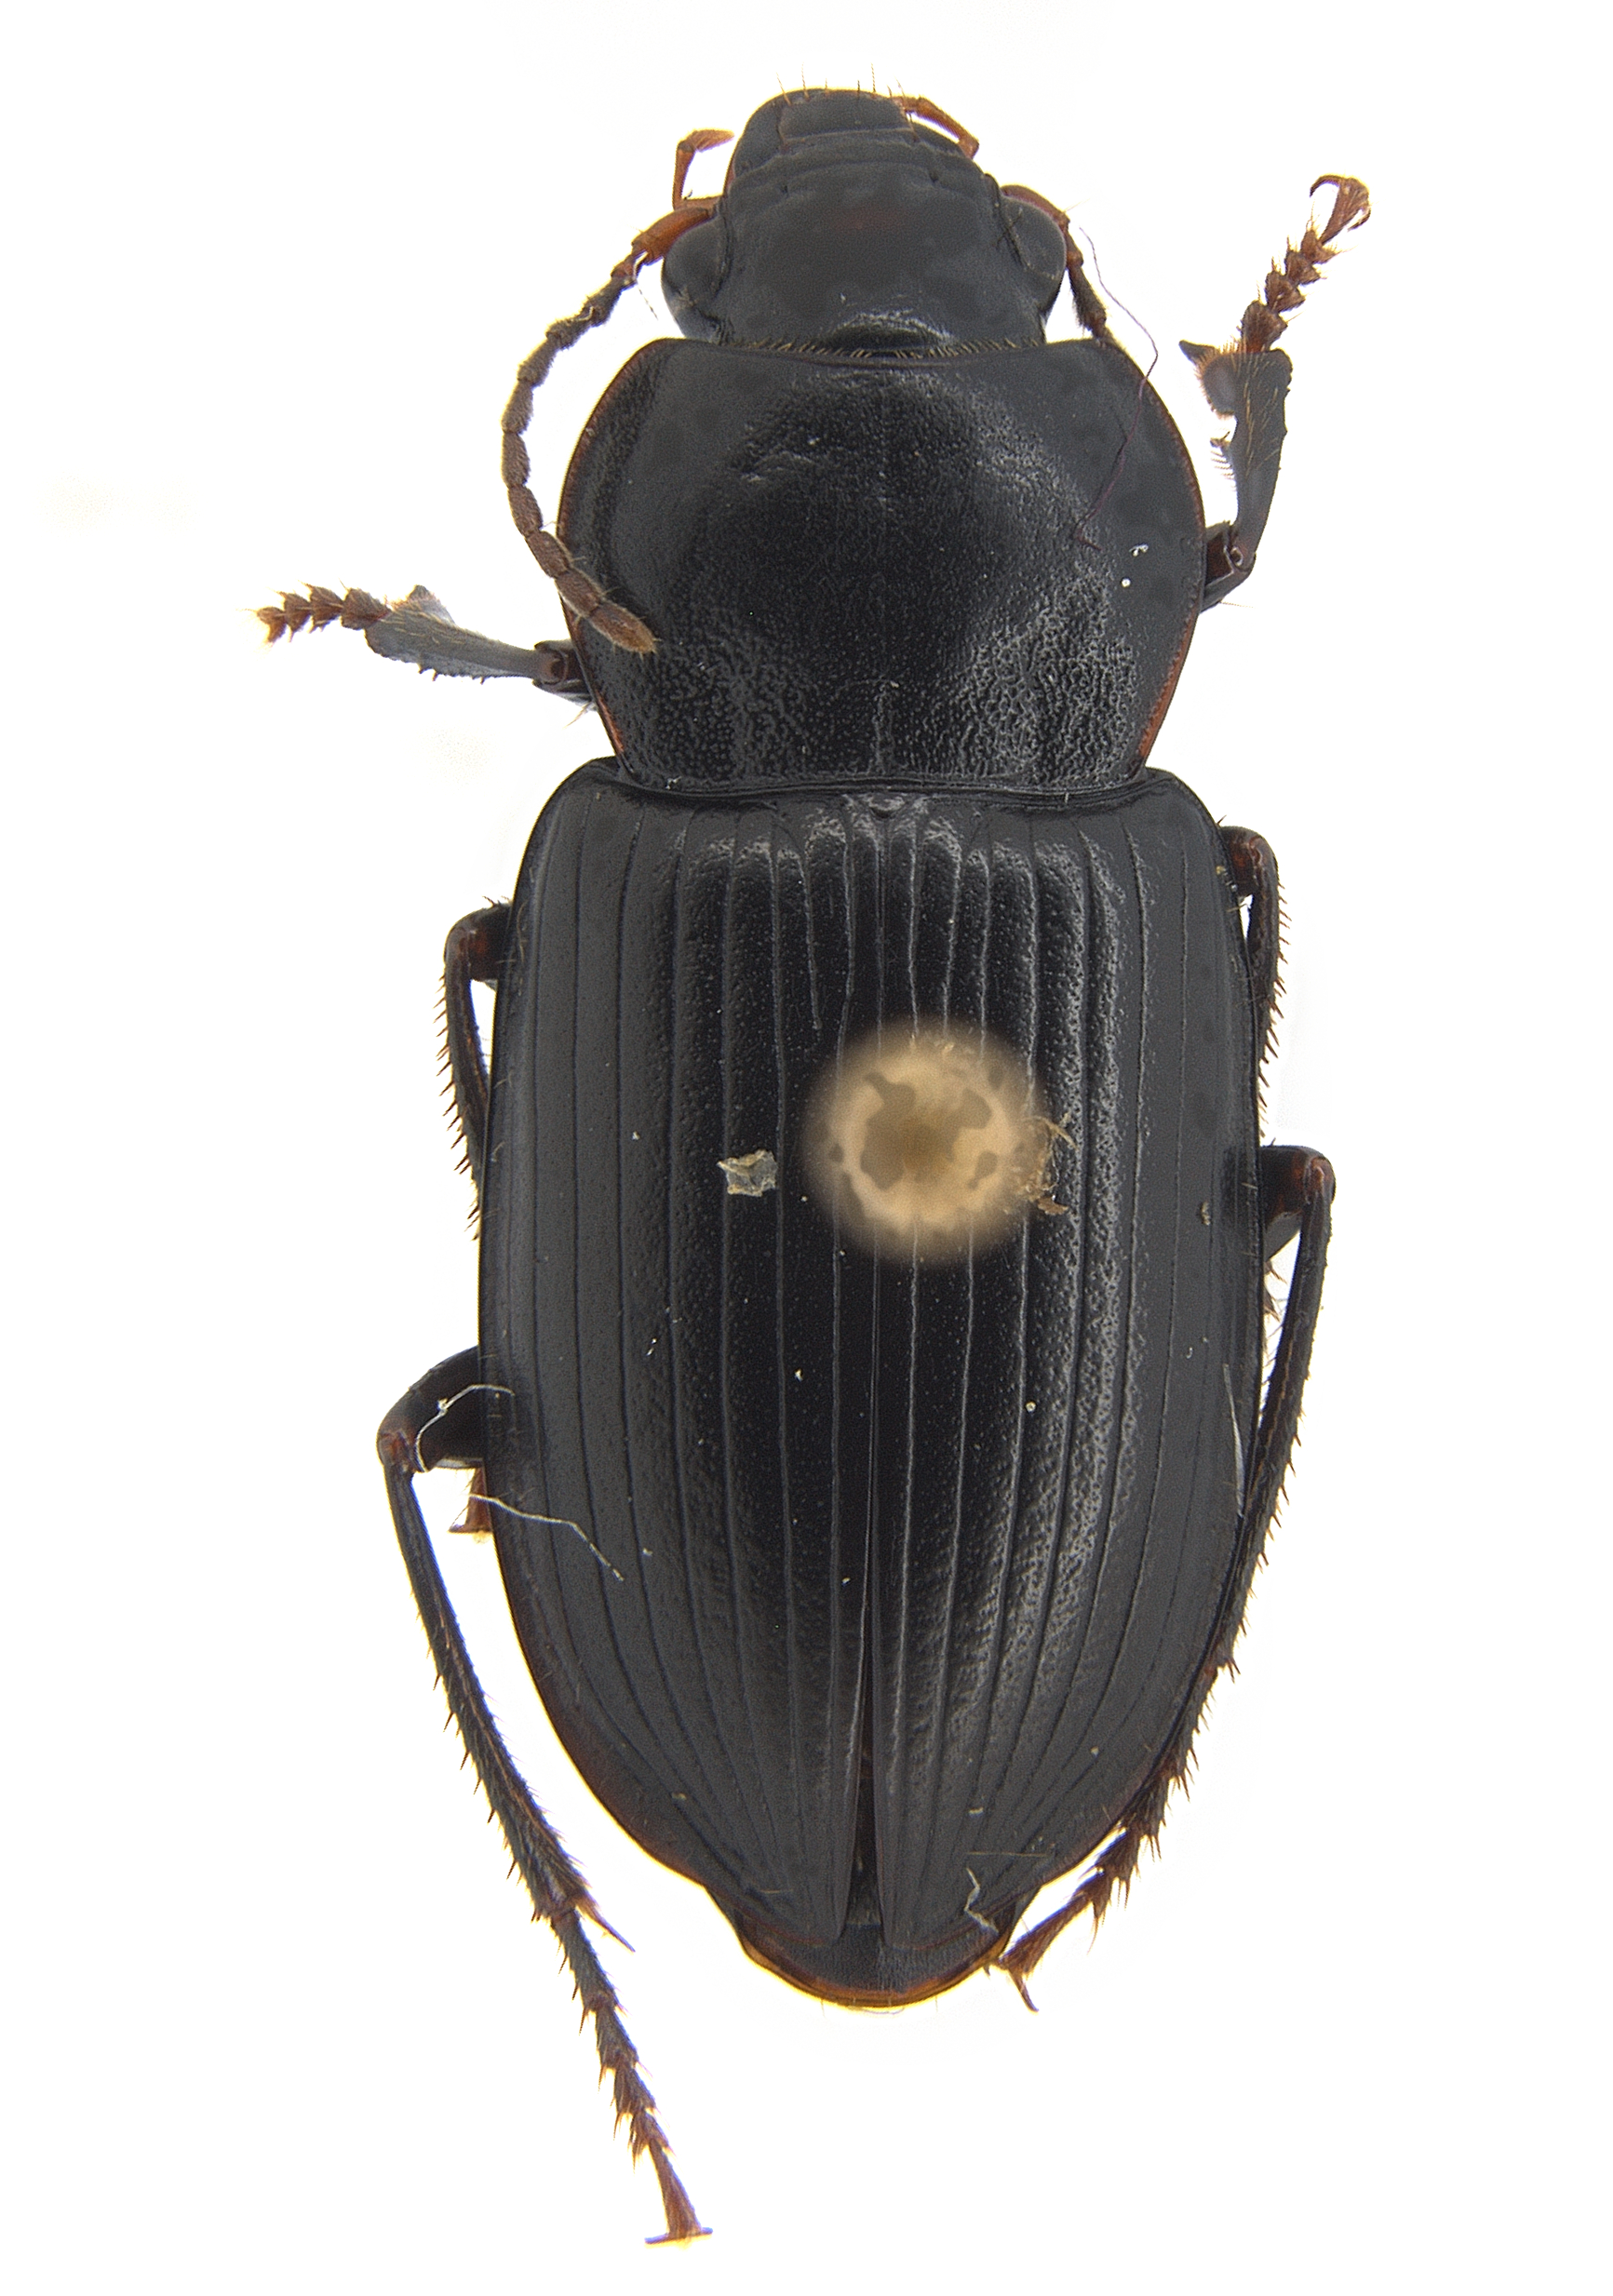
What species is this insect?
Anisodactylus punctatipennis
